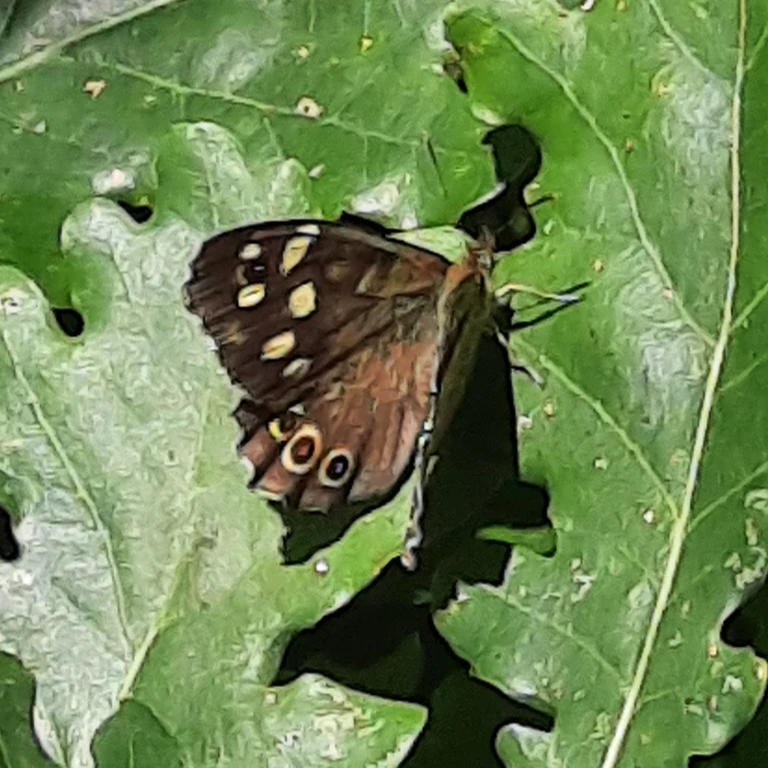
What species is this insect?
Pararge aegeria
